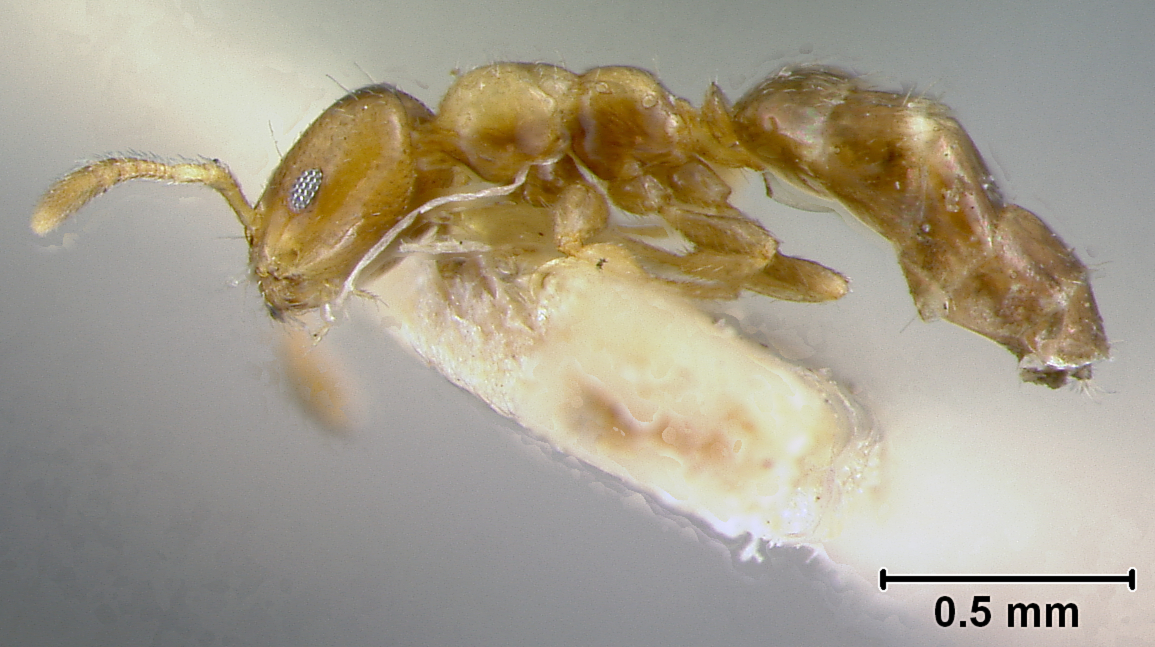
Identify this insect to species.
Myrmelachista costaricensis
